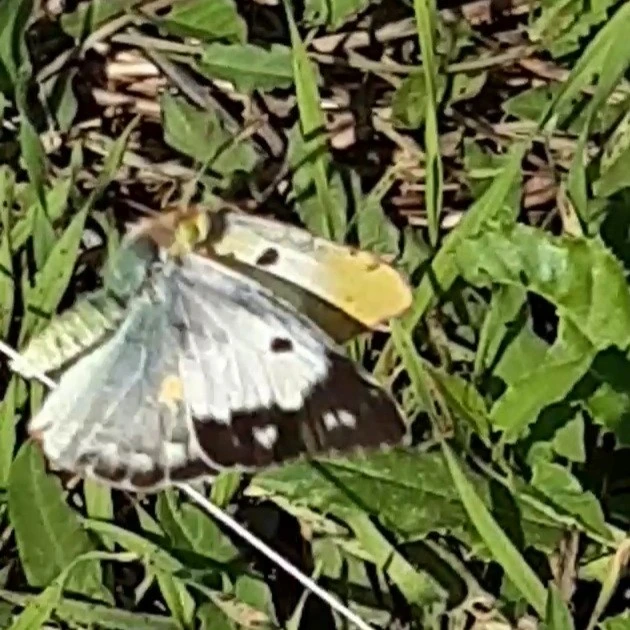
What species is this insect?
Colias croceus
